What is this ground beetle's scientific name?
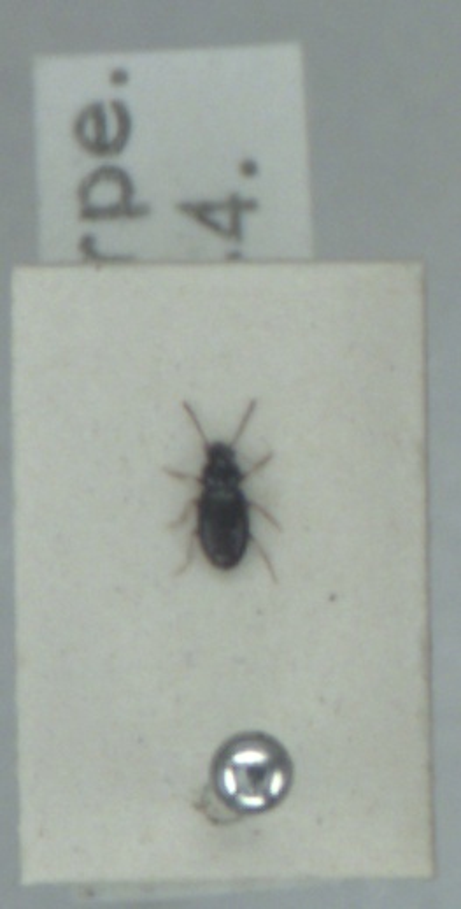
Elaphropus walkerianus
